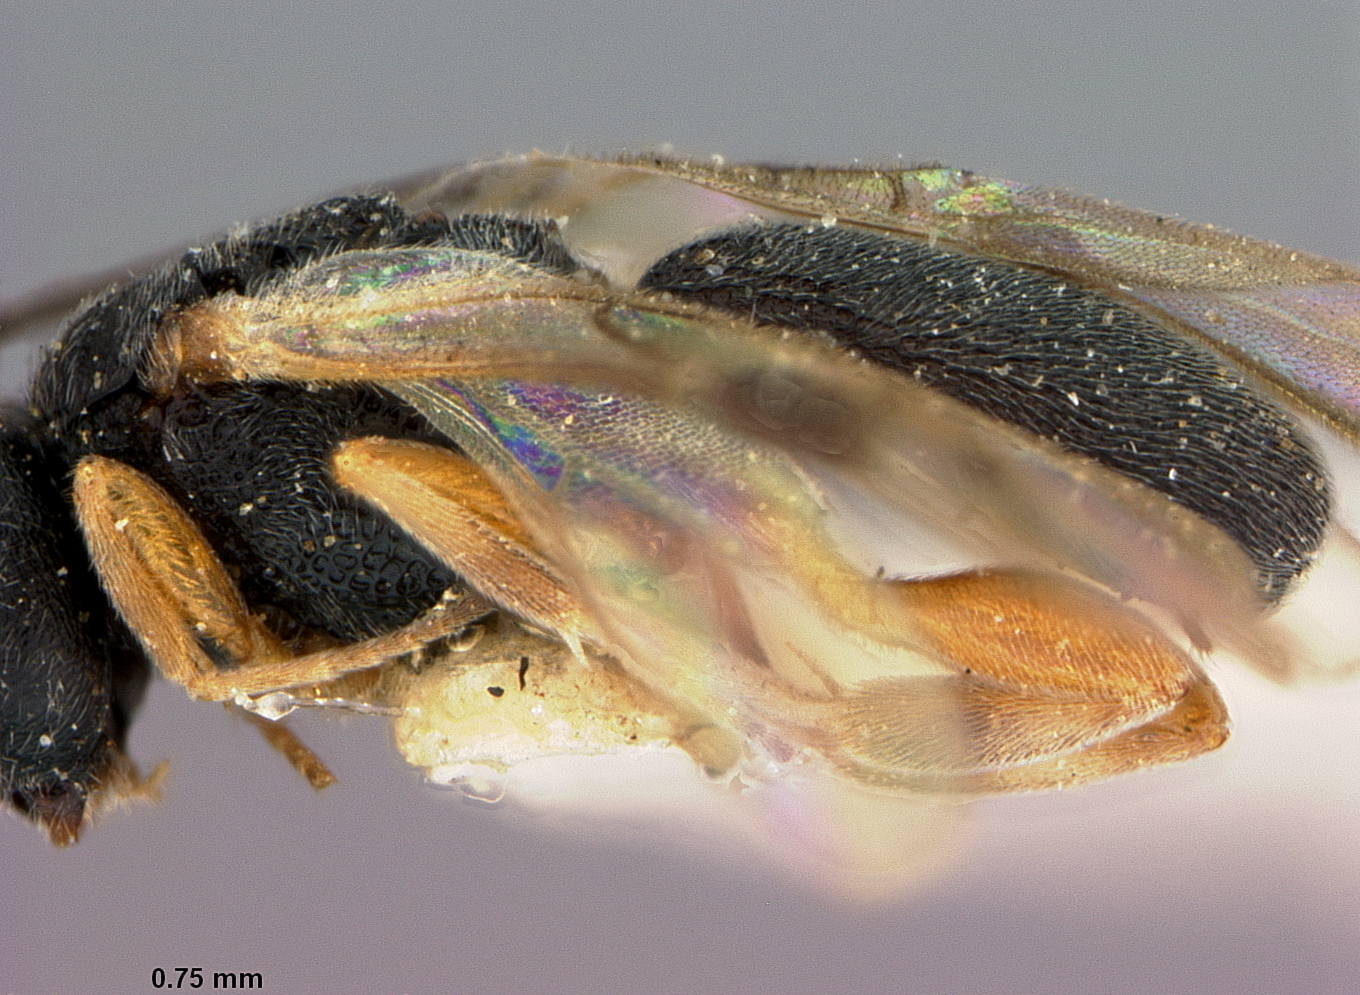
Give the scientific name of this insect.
Chelonus abnormalis
